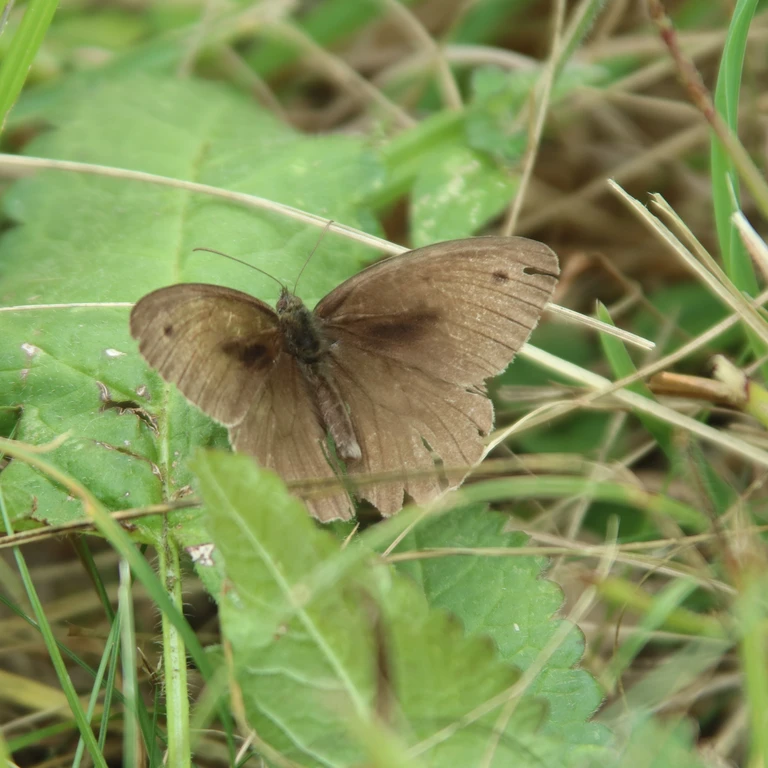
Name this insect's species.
Maniola jurtina
